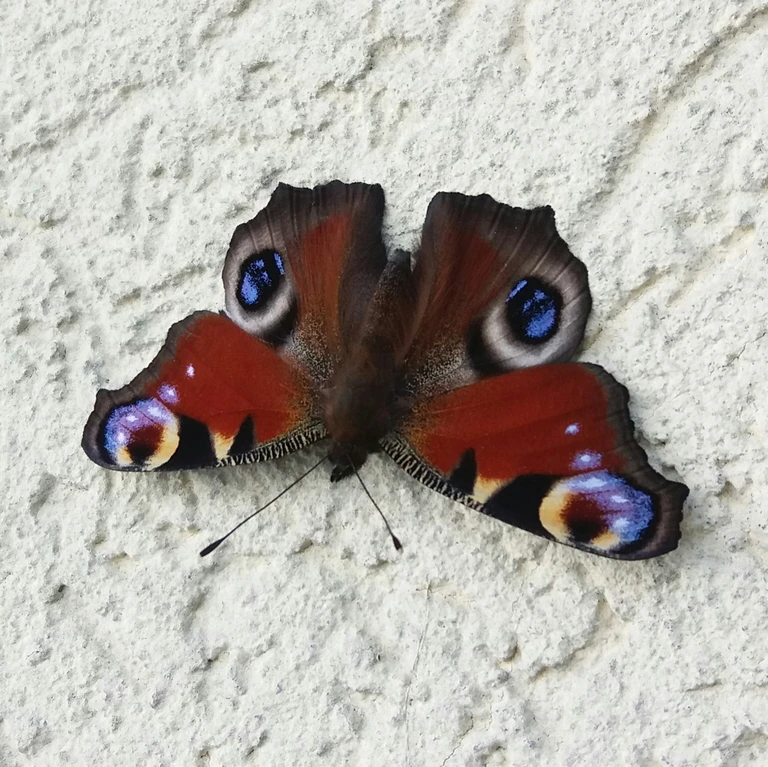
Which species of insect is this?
Aglais io
